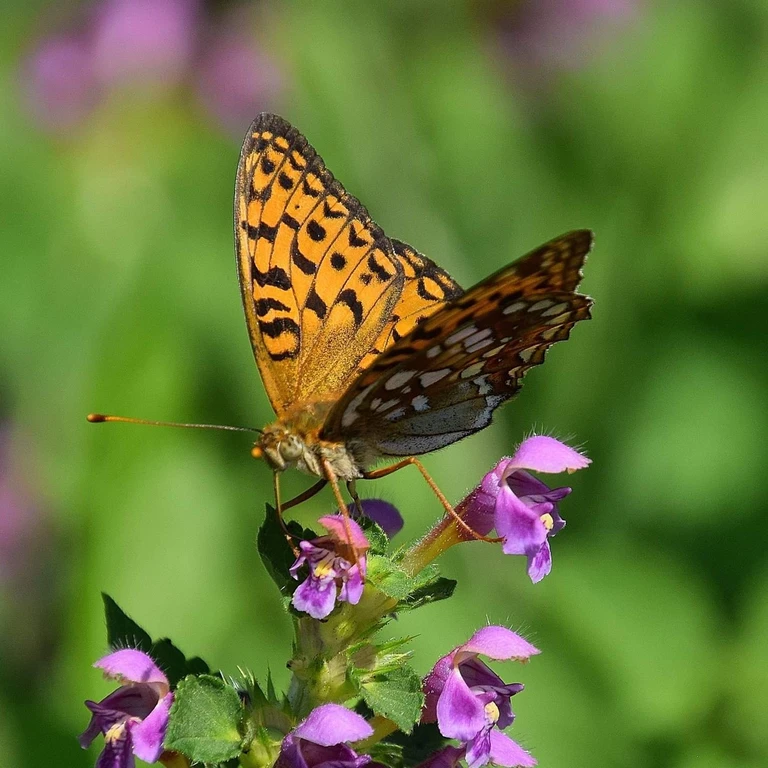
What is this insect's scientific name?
Fabriciana adippe
